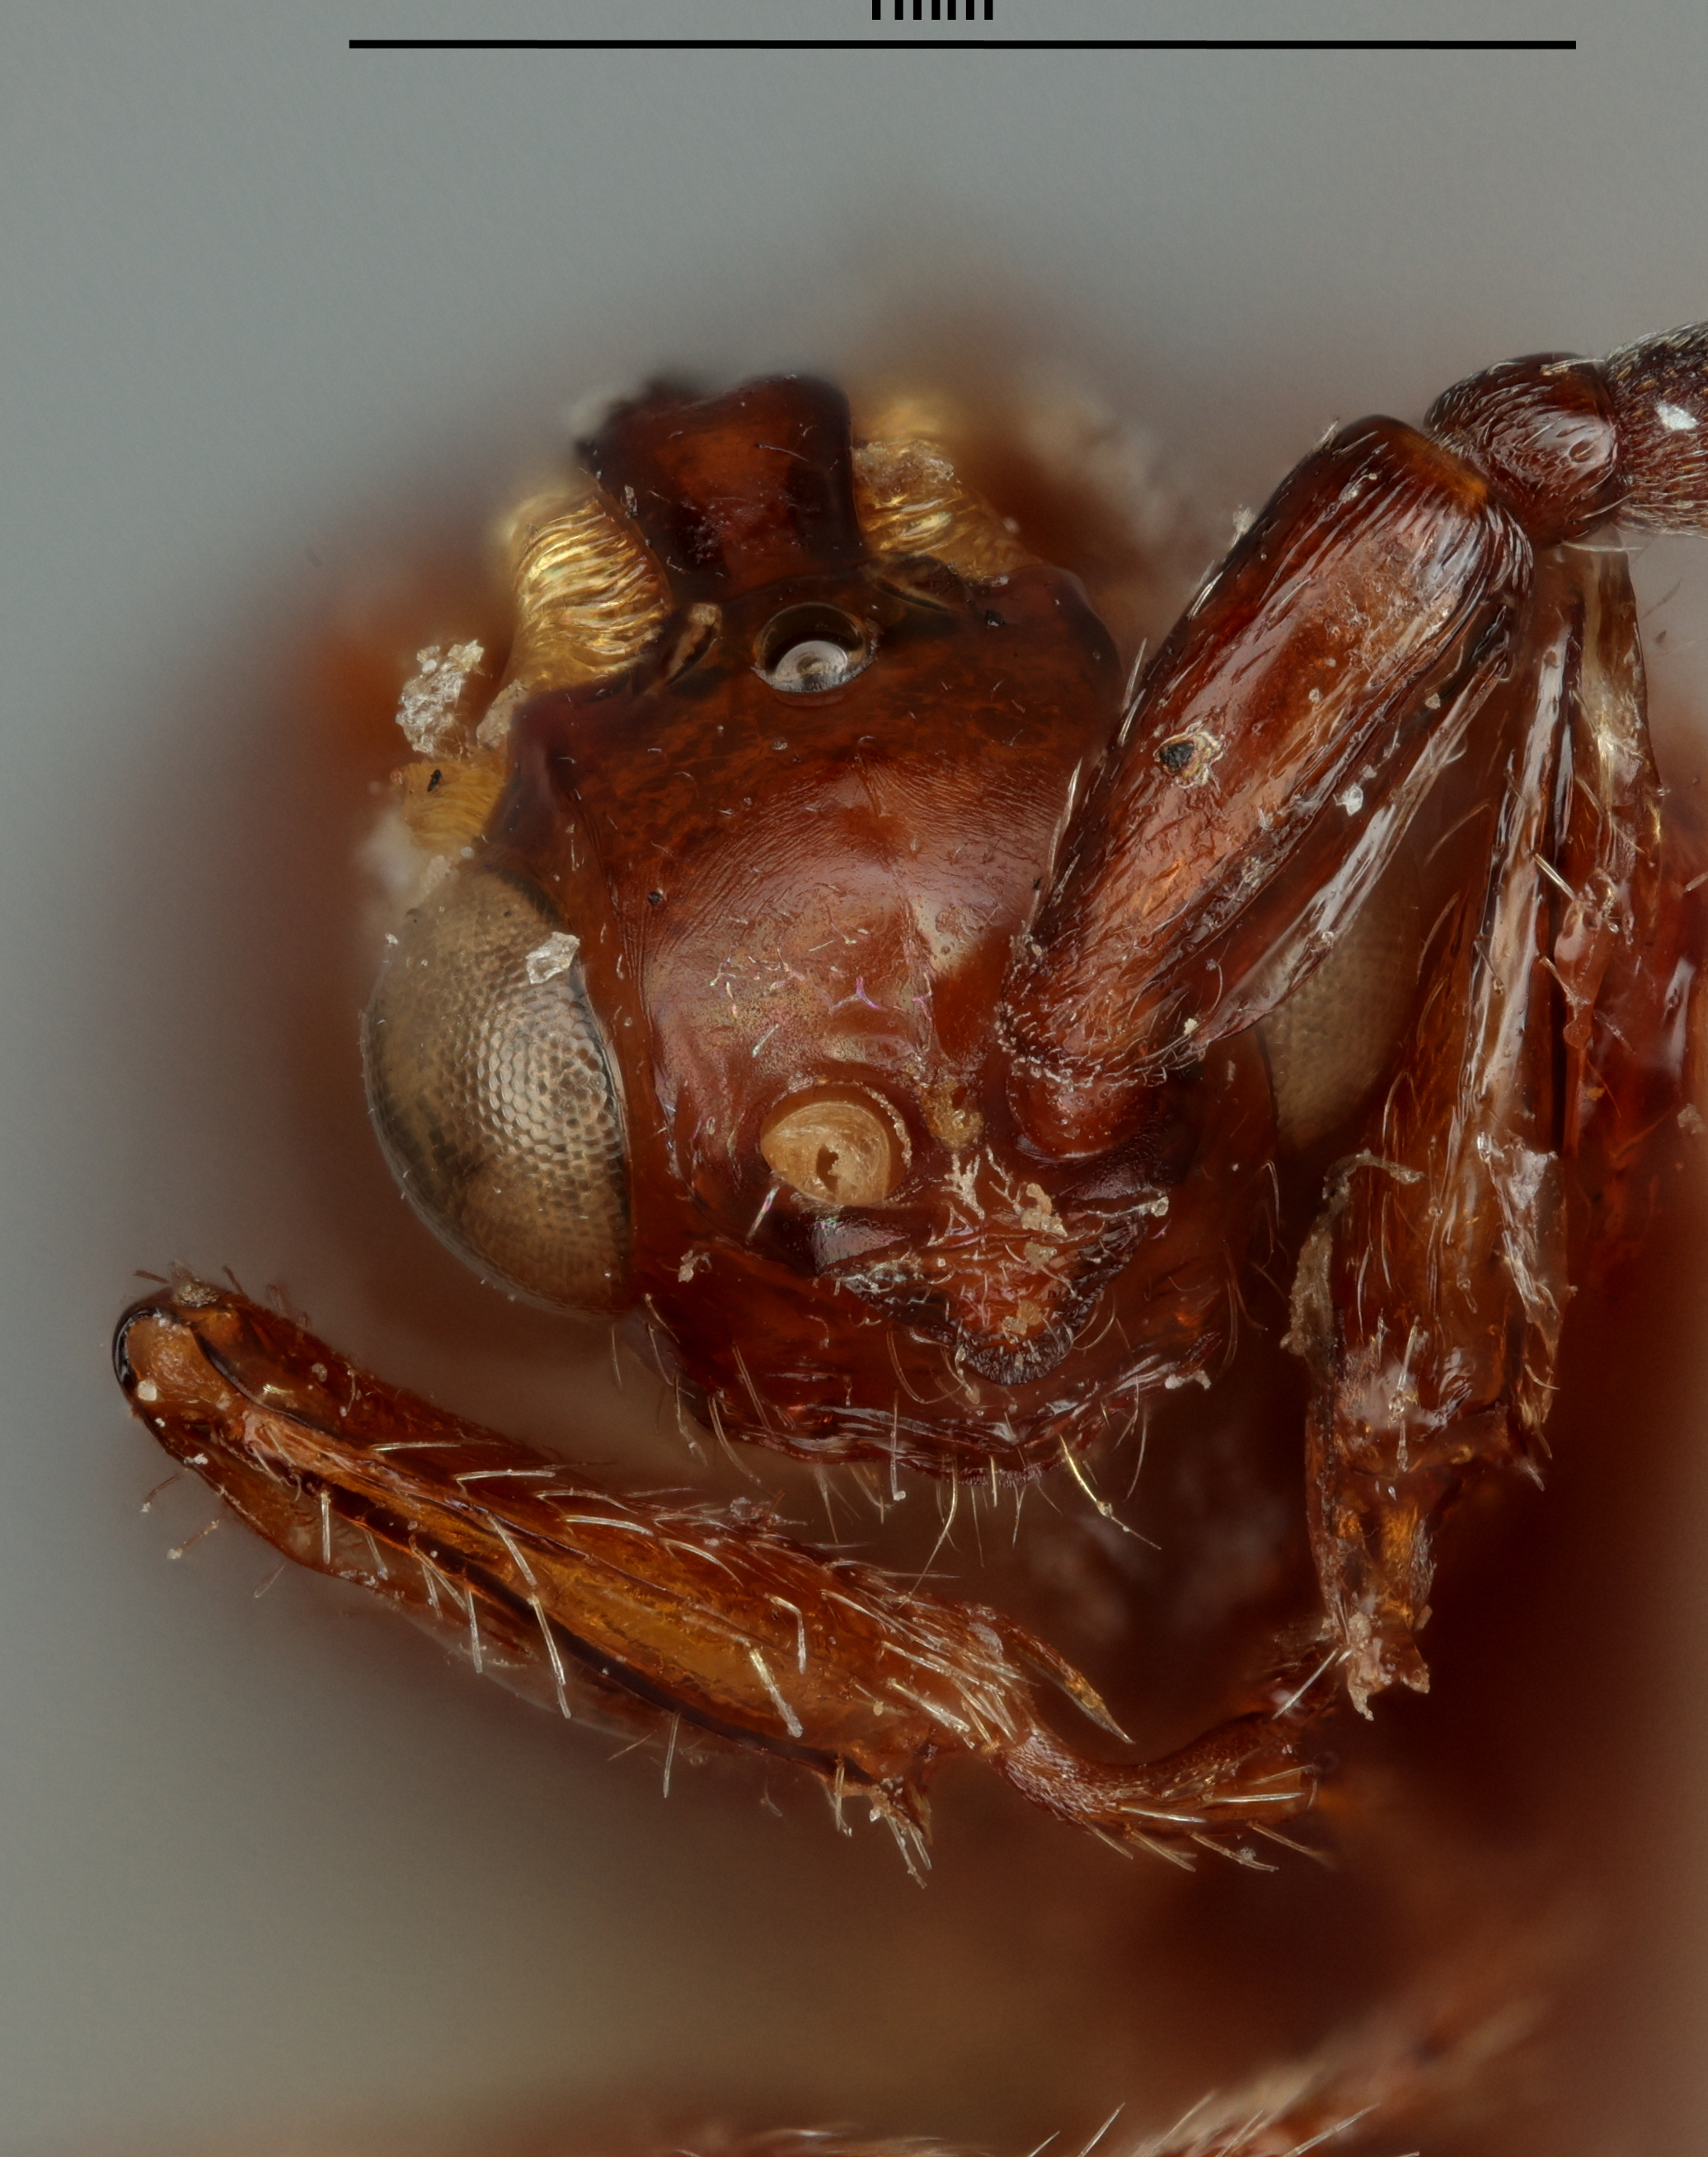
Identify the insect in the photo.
Loboscelidea nigricornis
